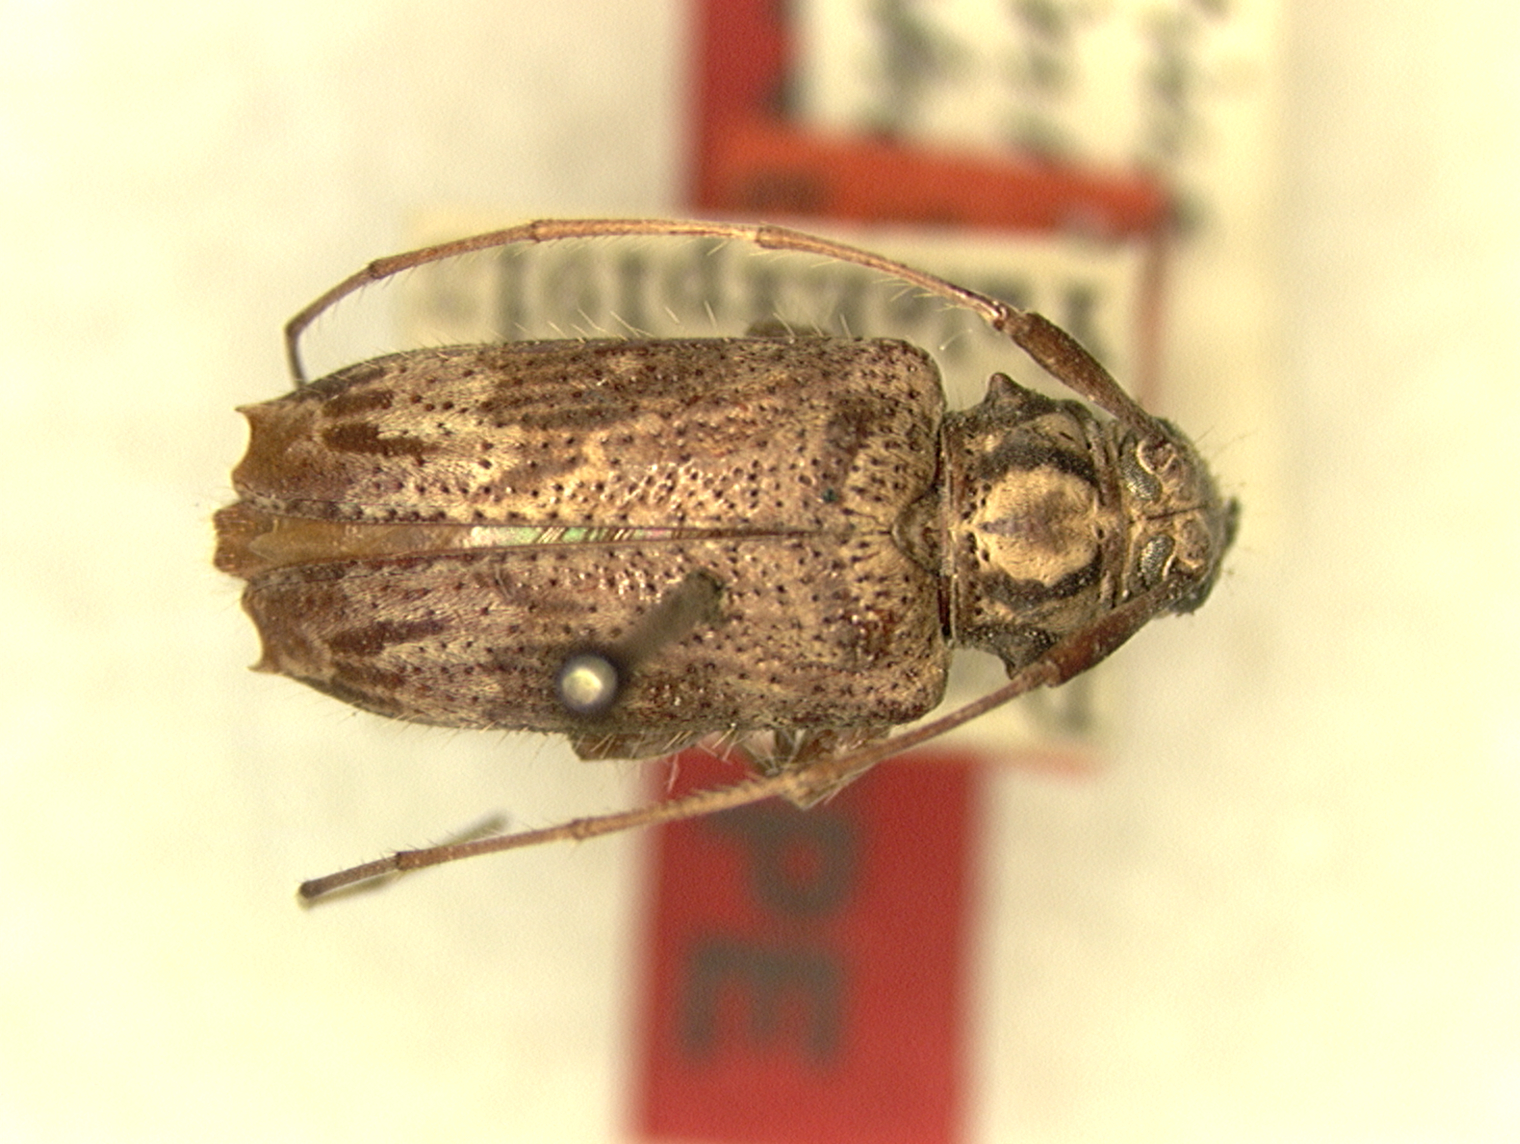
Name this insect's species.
Probatius dominicus (also Alcidion dominicum)
